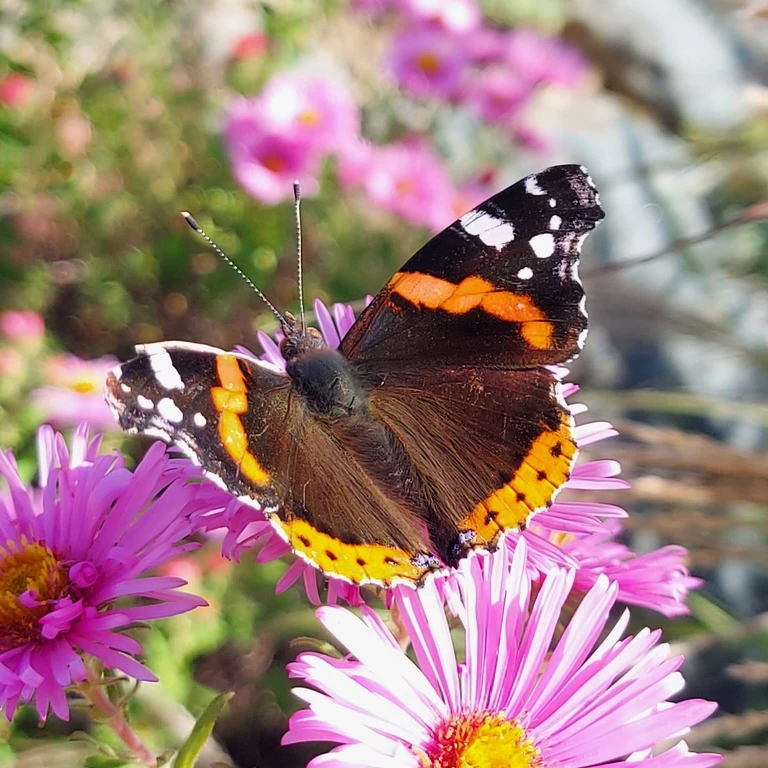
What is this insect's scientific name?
Vanessa atalanta
